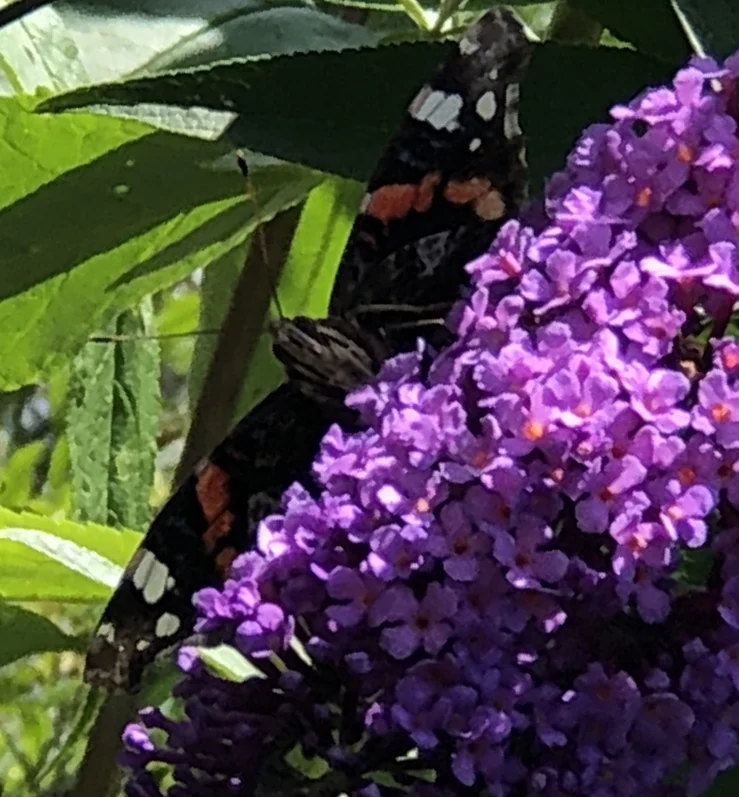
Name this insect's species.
Vanessa atalanta
